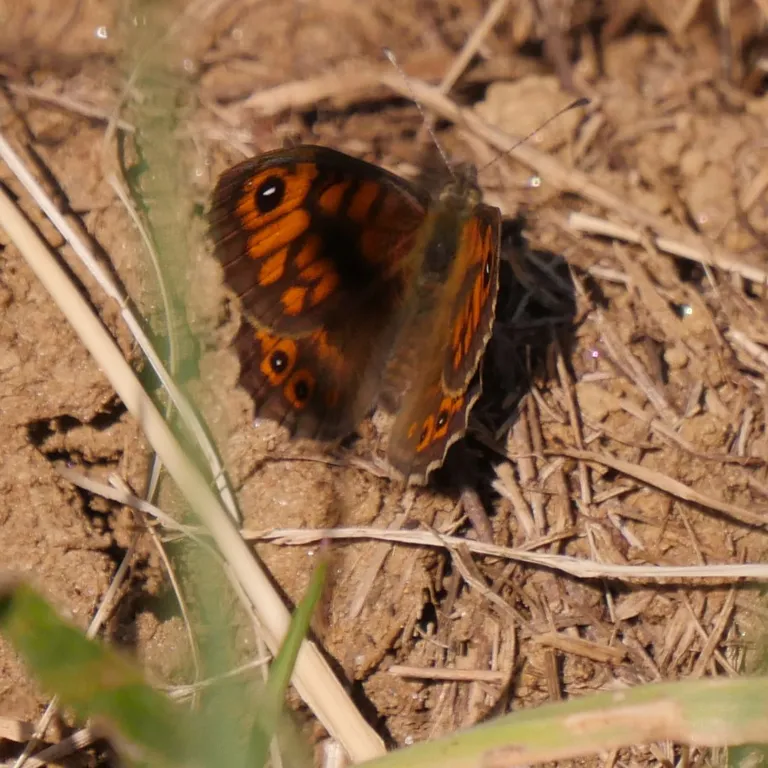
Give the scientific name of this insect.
Lasiommata megera (also Pararge megera)
